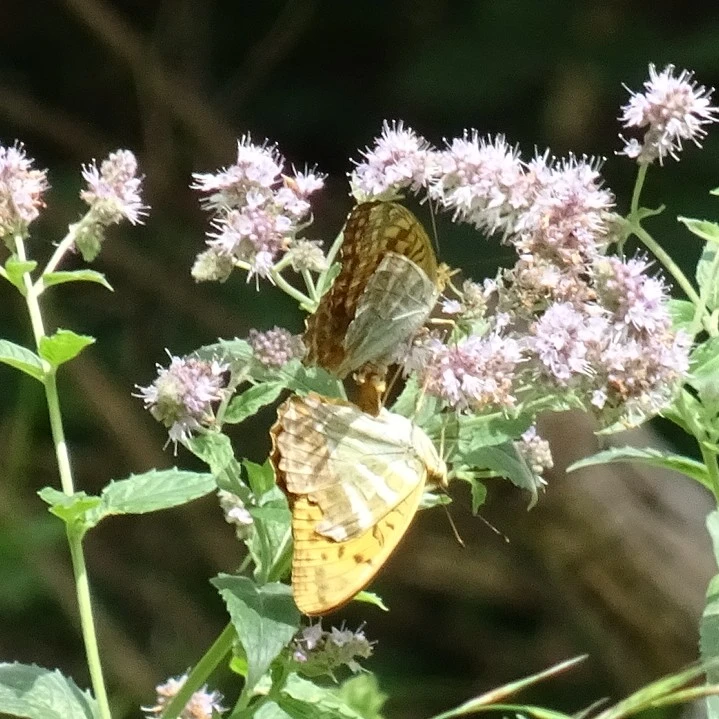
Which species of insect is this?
Argynnis paphia
